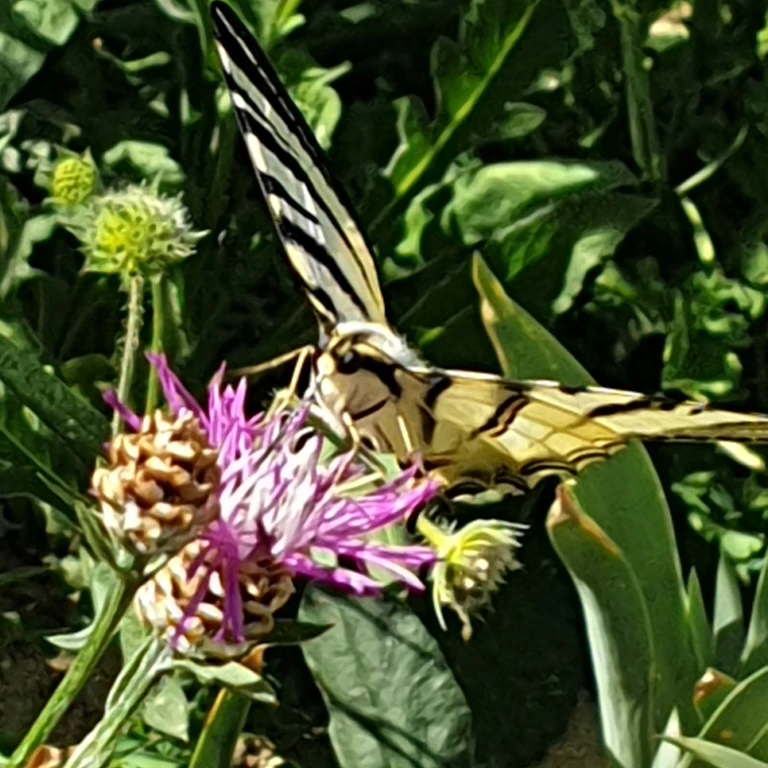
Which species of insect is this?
Iphiclides podalirius
